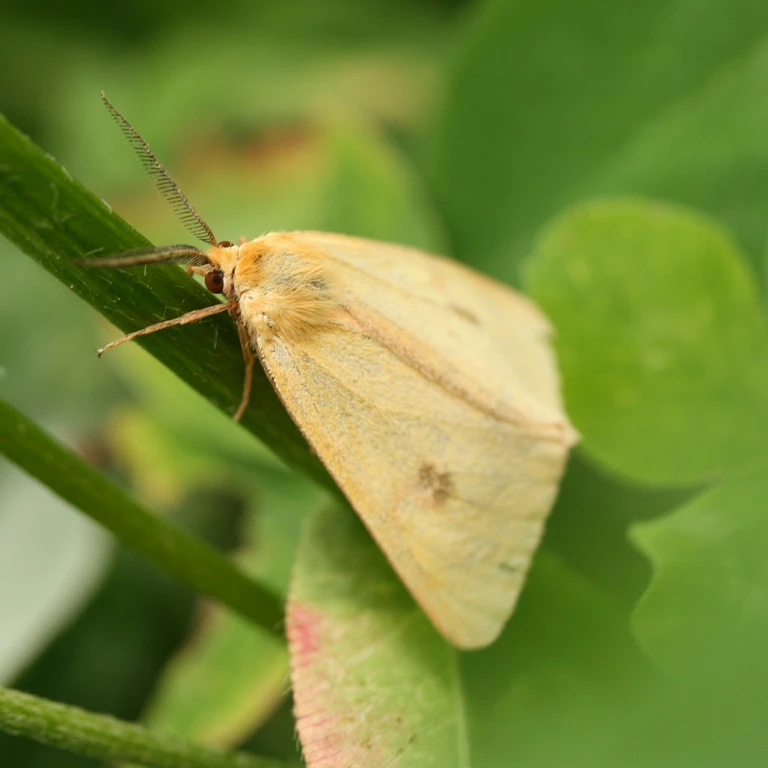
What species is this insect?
Diacrisia sannio
